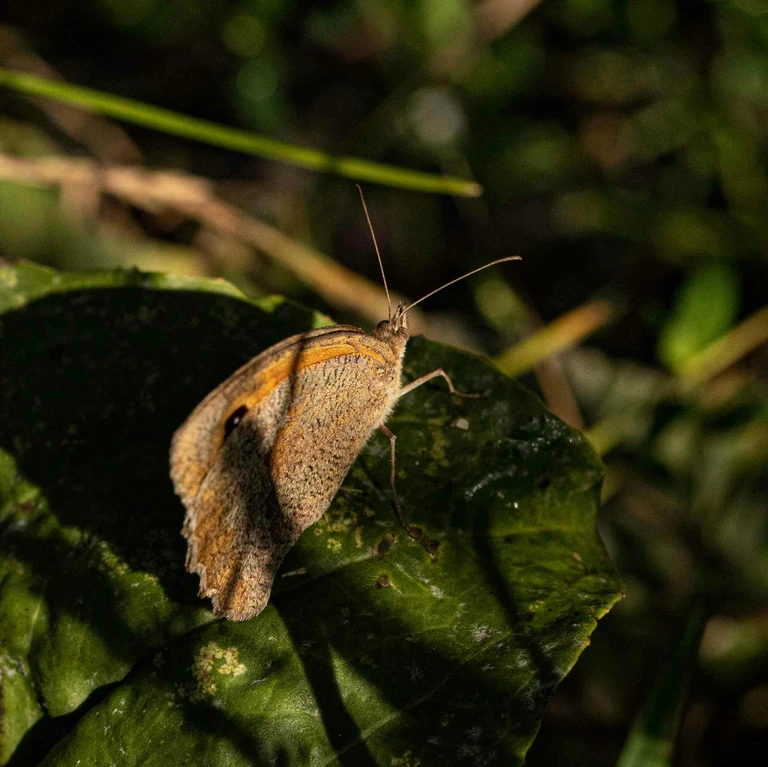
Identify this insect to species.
Maniola jurtina
